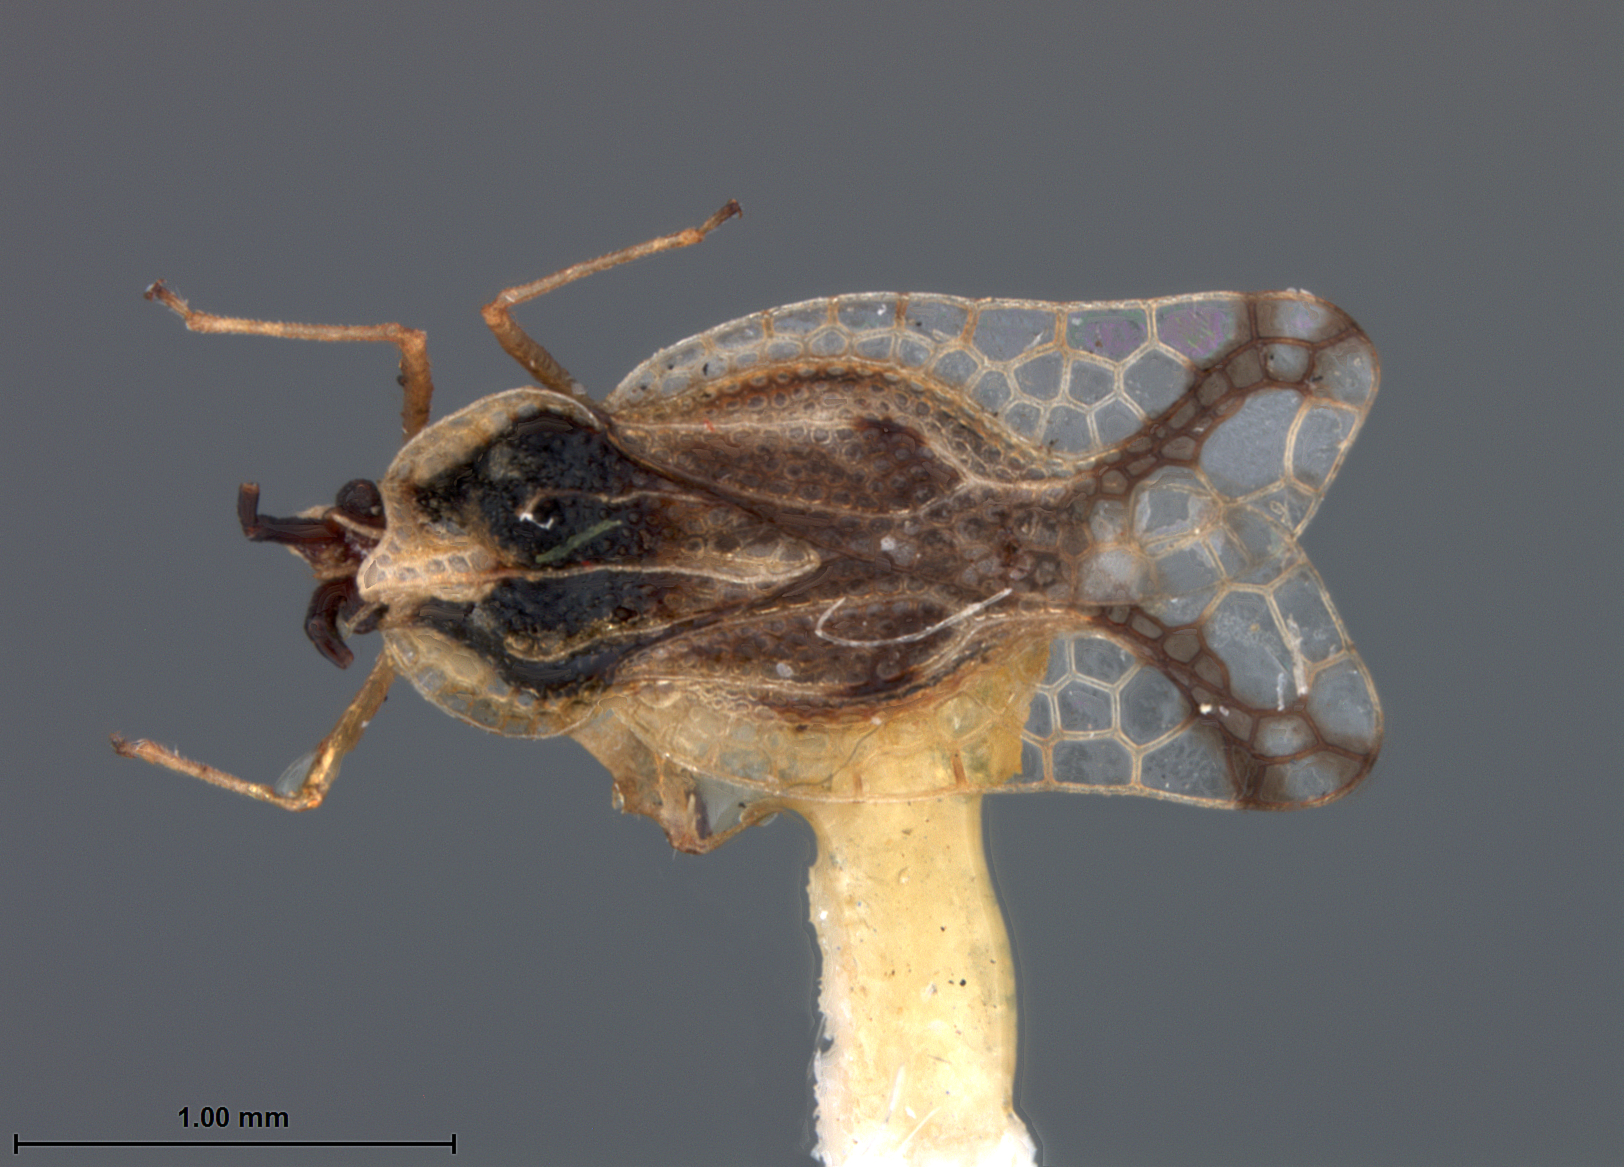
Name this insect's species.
Gargaphia paula
